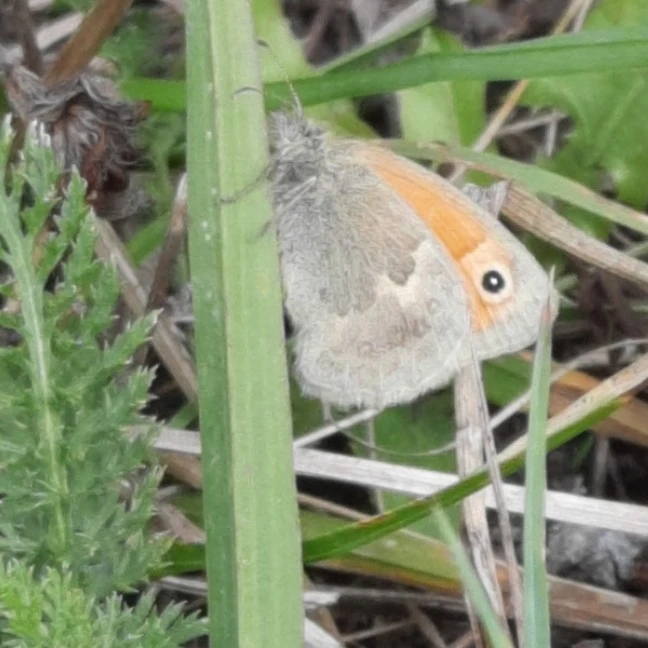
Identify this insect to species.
Coenonympha pamphilus
